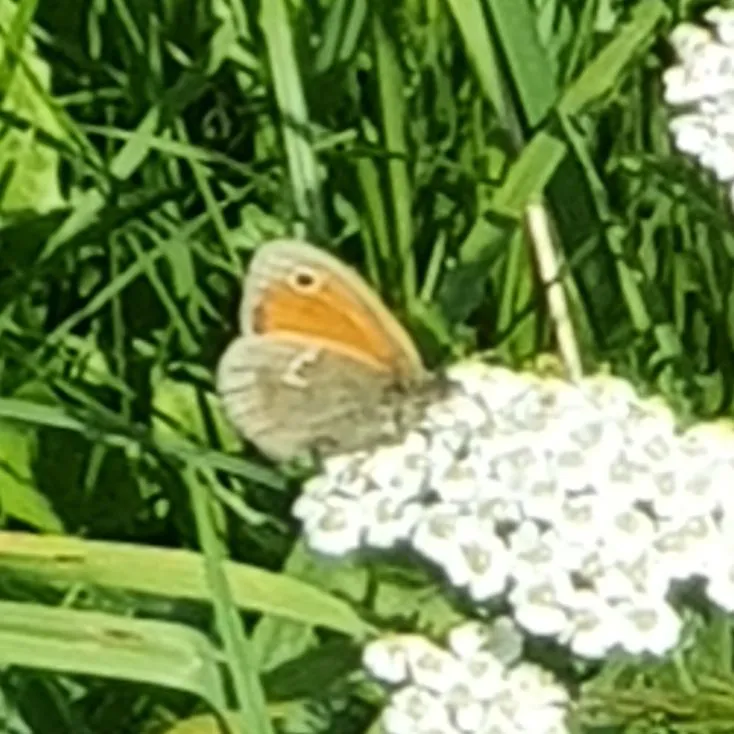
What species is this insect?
Coenonympha pamphilus
